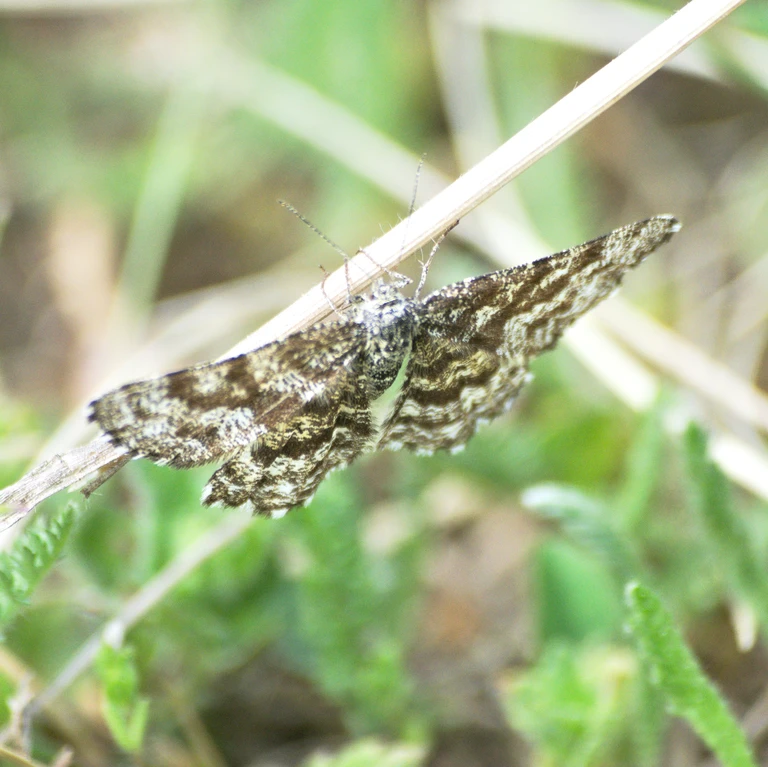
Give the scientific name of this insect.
Ematurga atomaria
